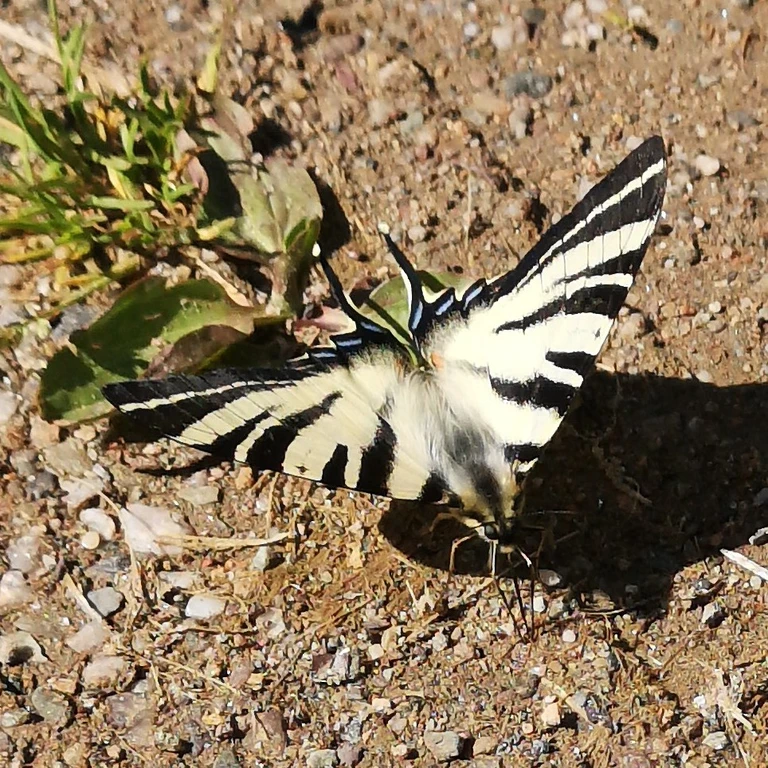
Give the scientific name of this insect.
Iphiclides podalirius
